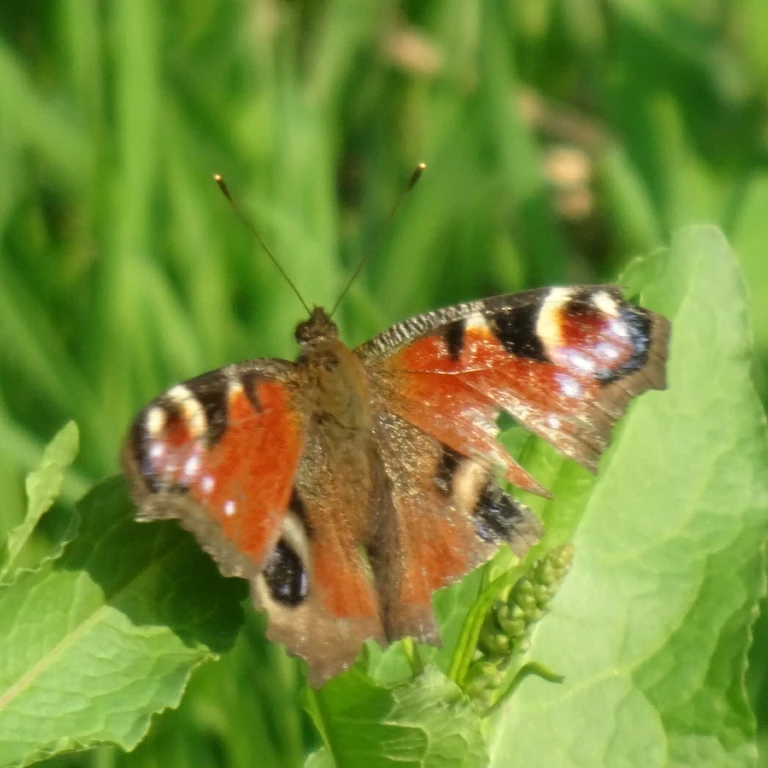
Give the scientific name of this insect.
Aglais io
